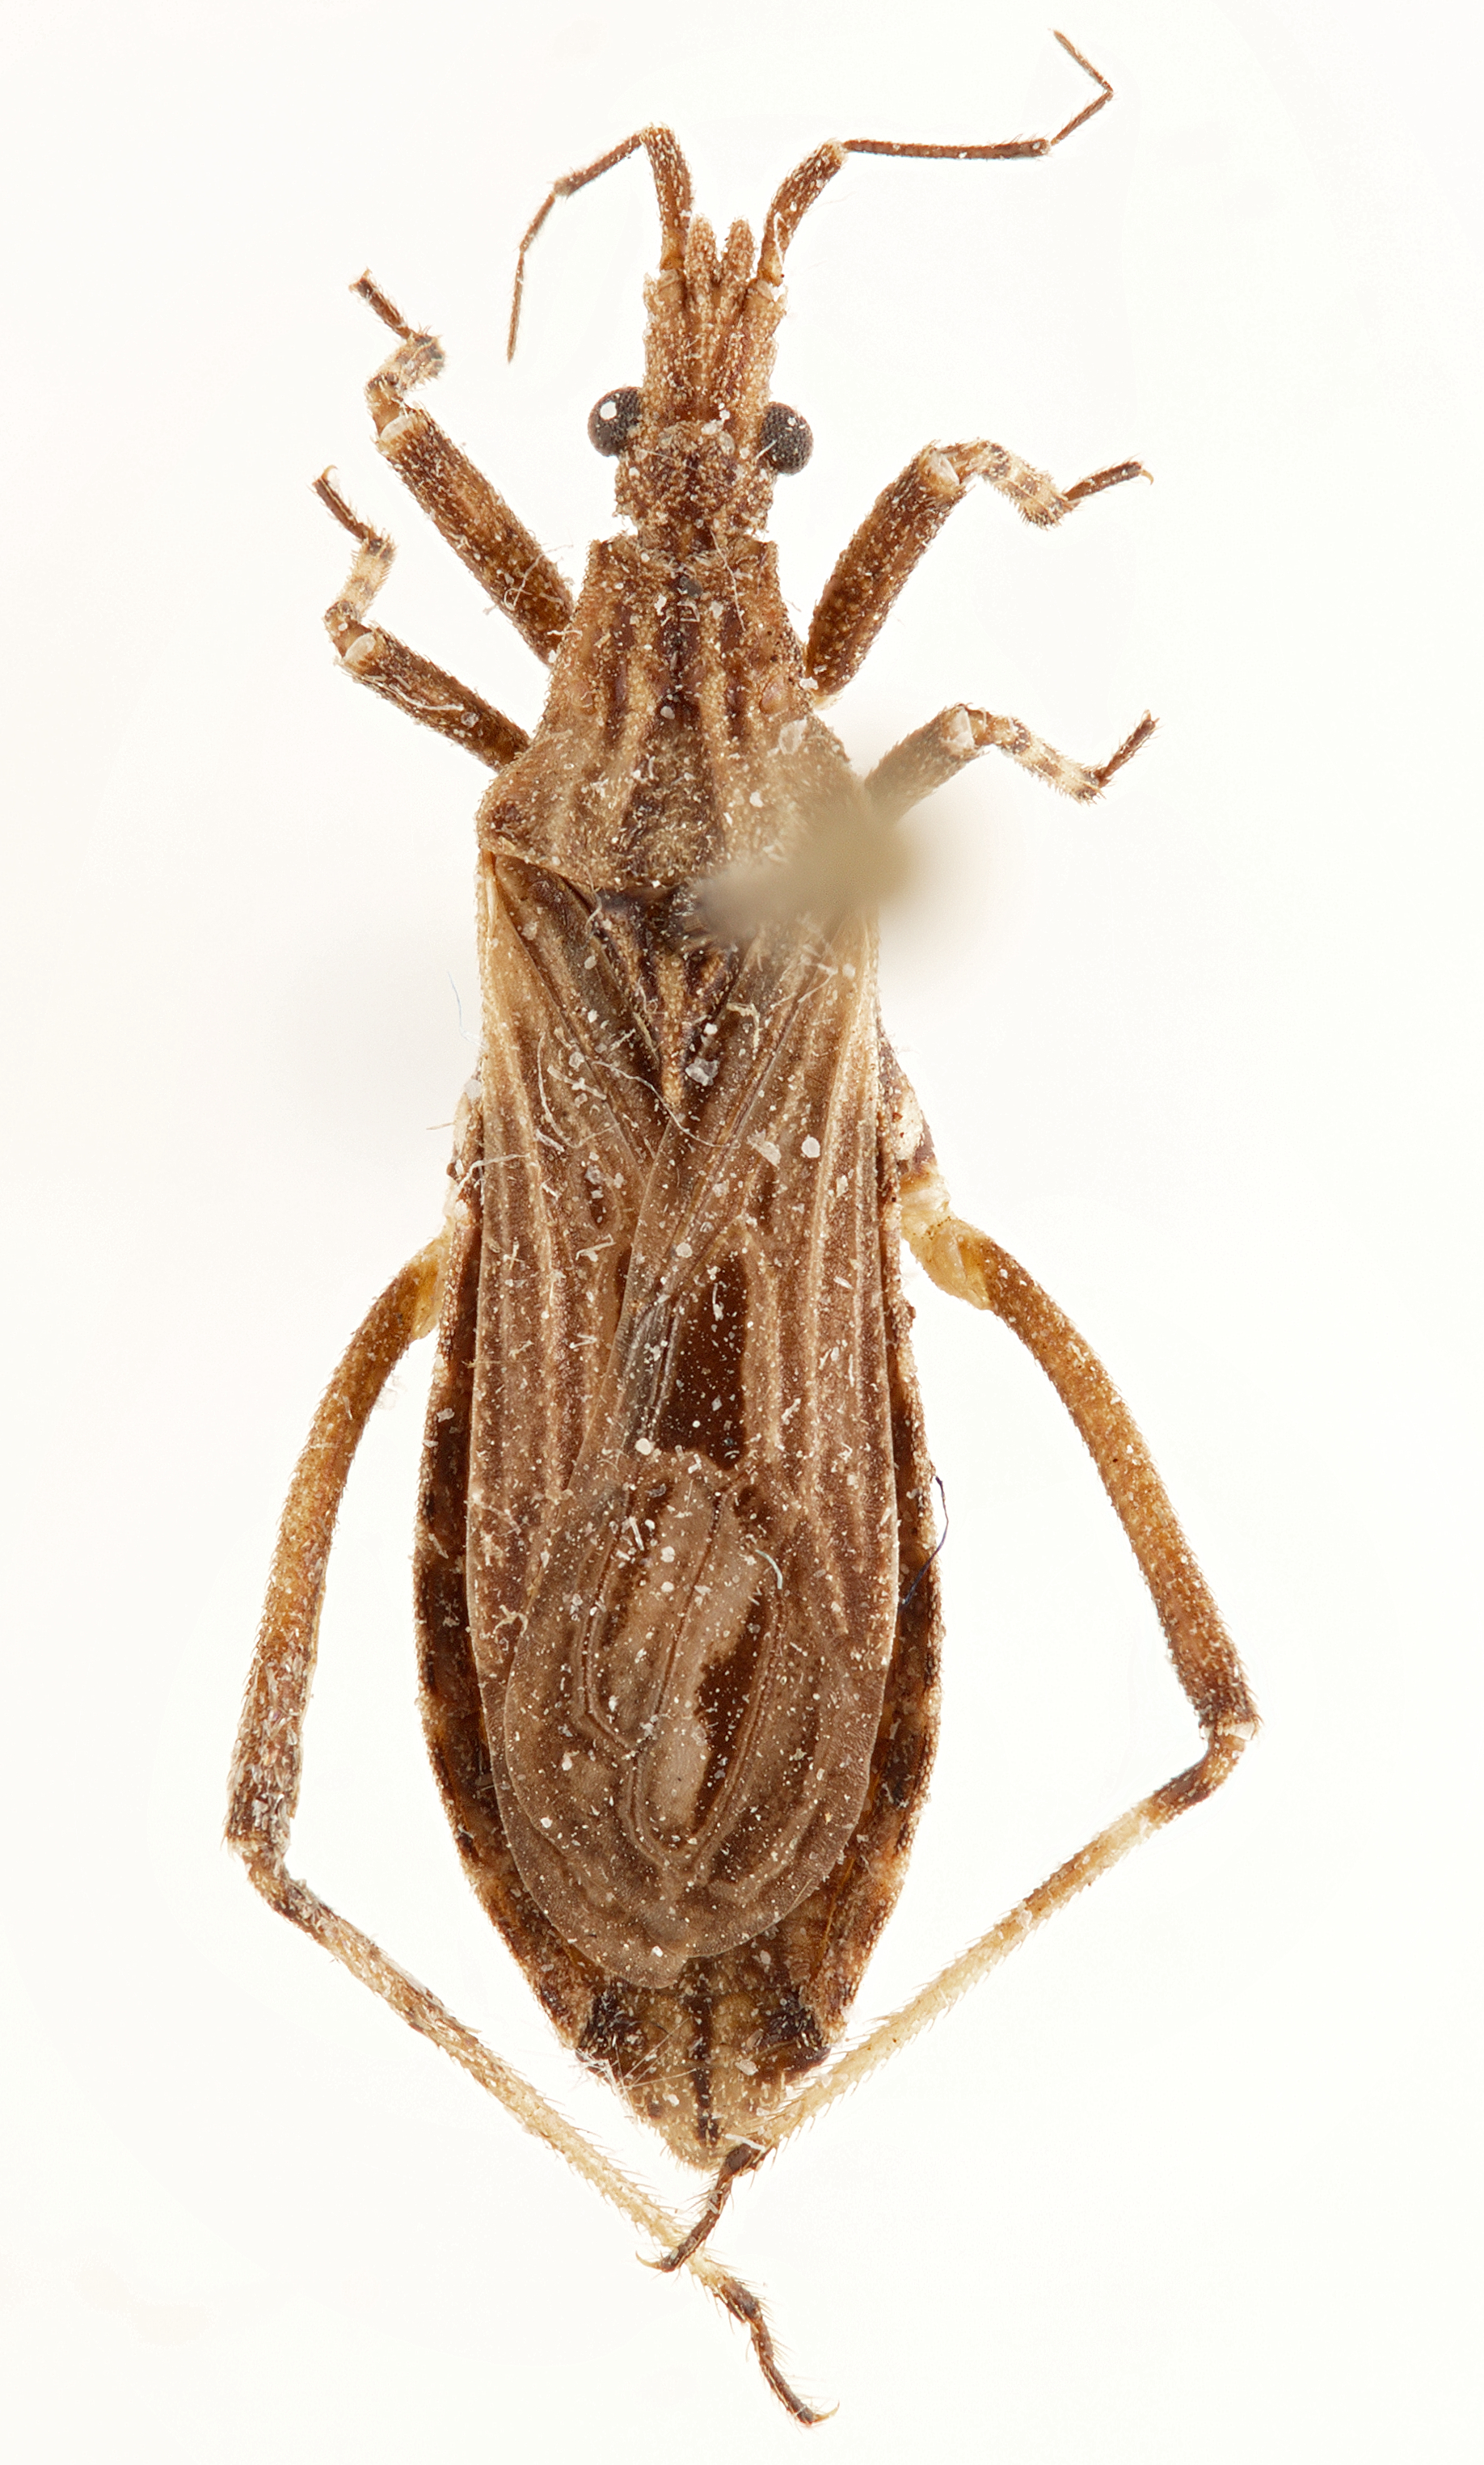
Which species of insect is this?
Diaditus tejanus
